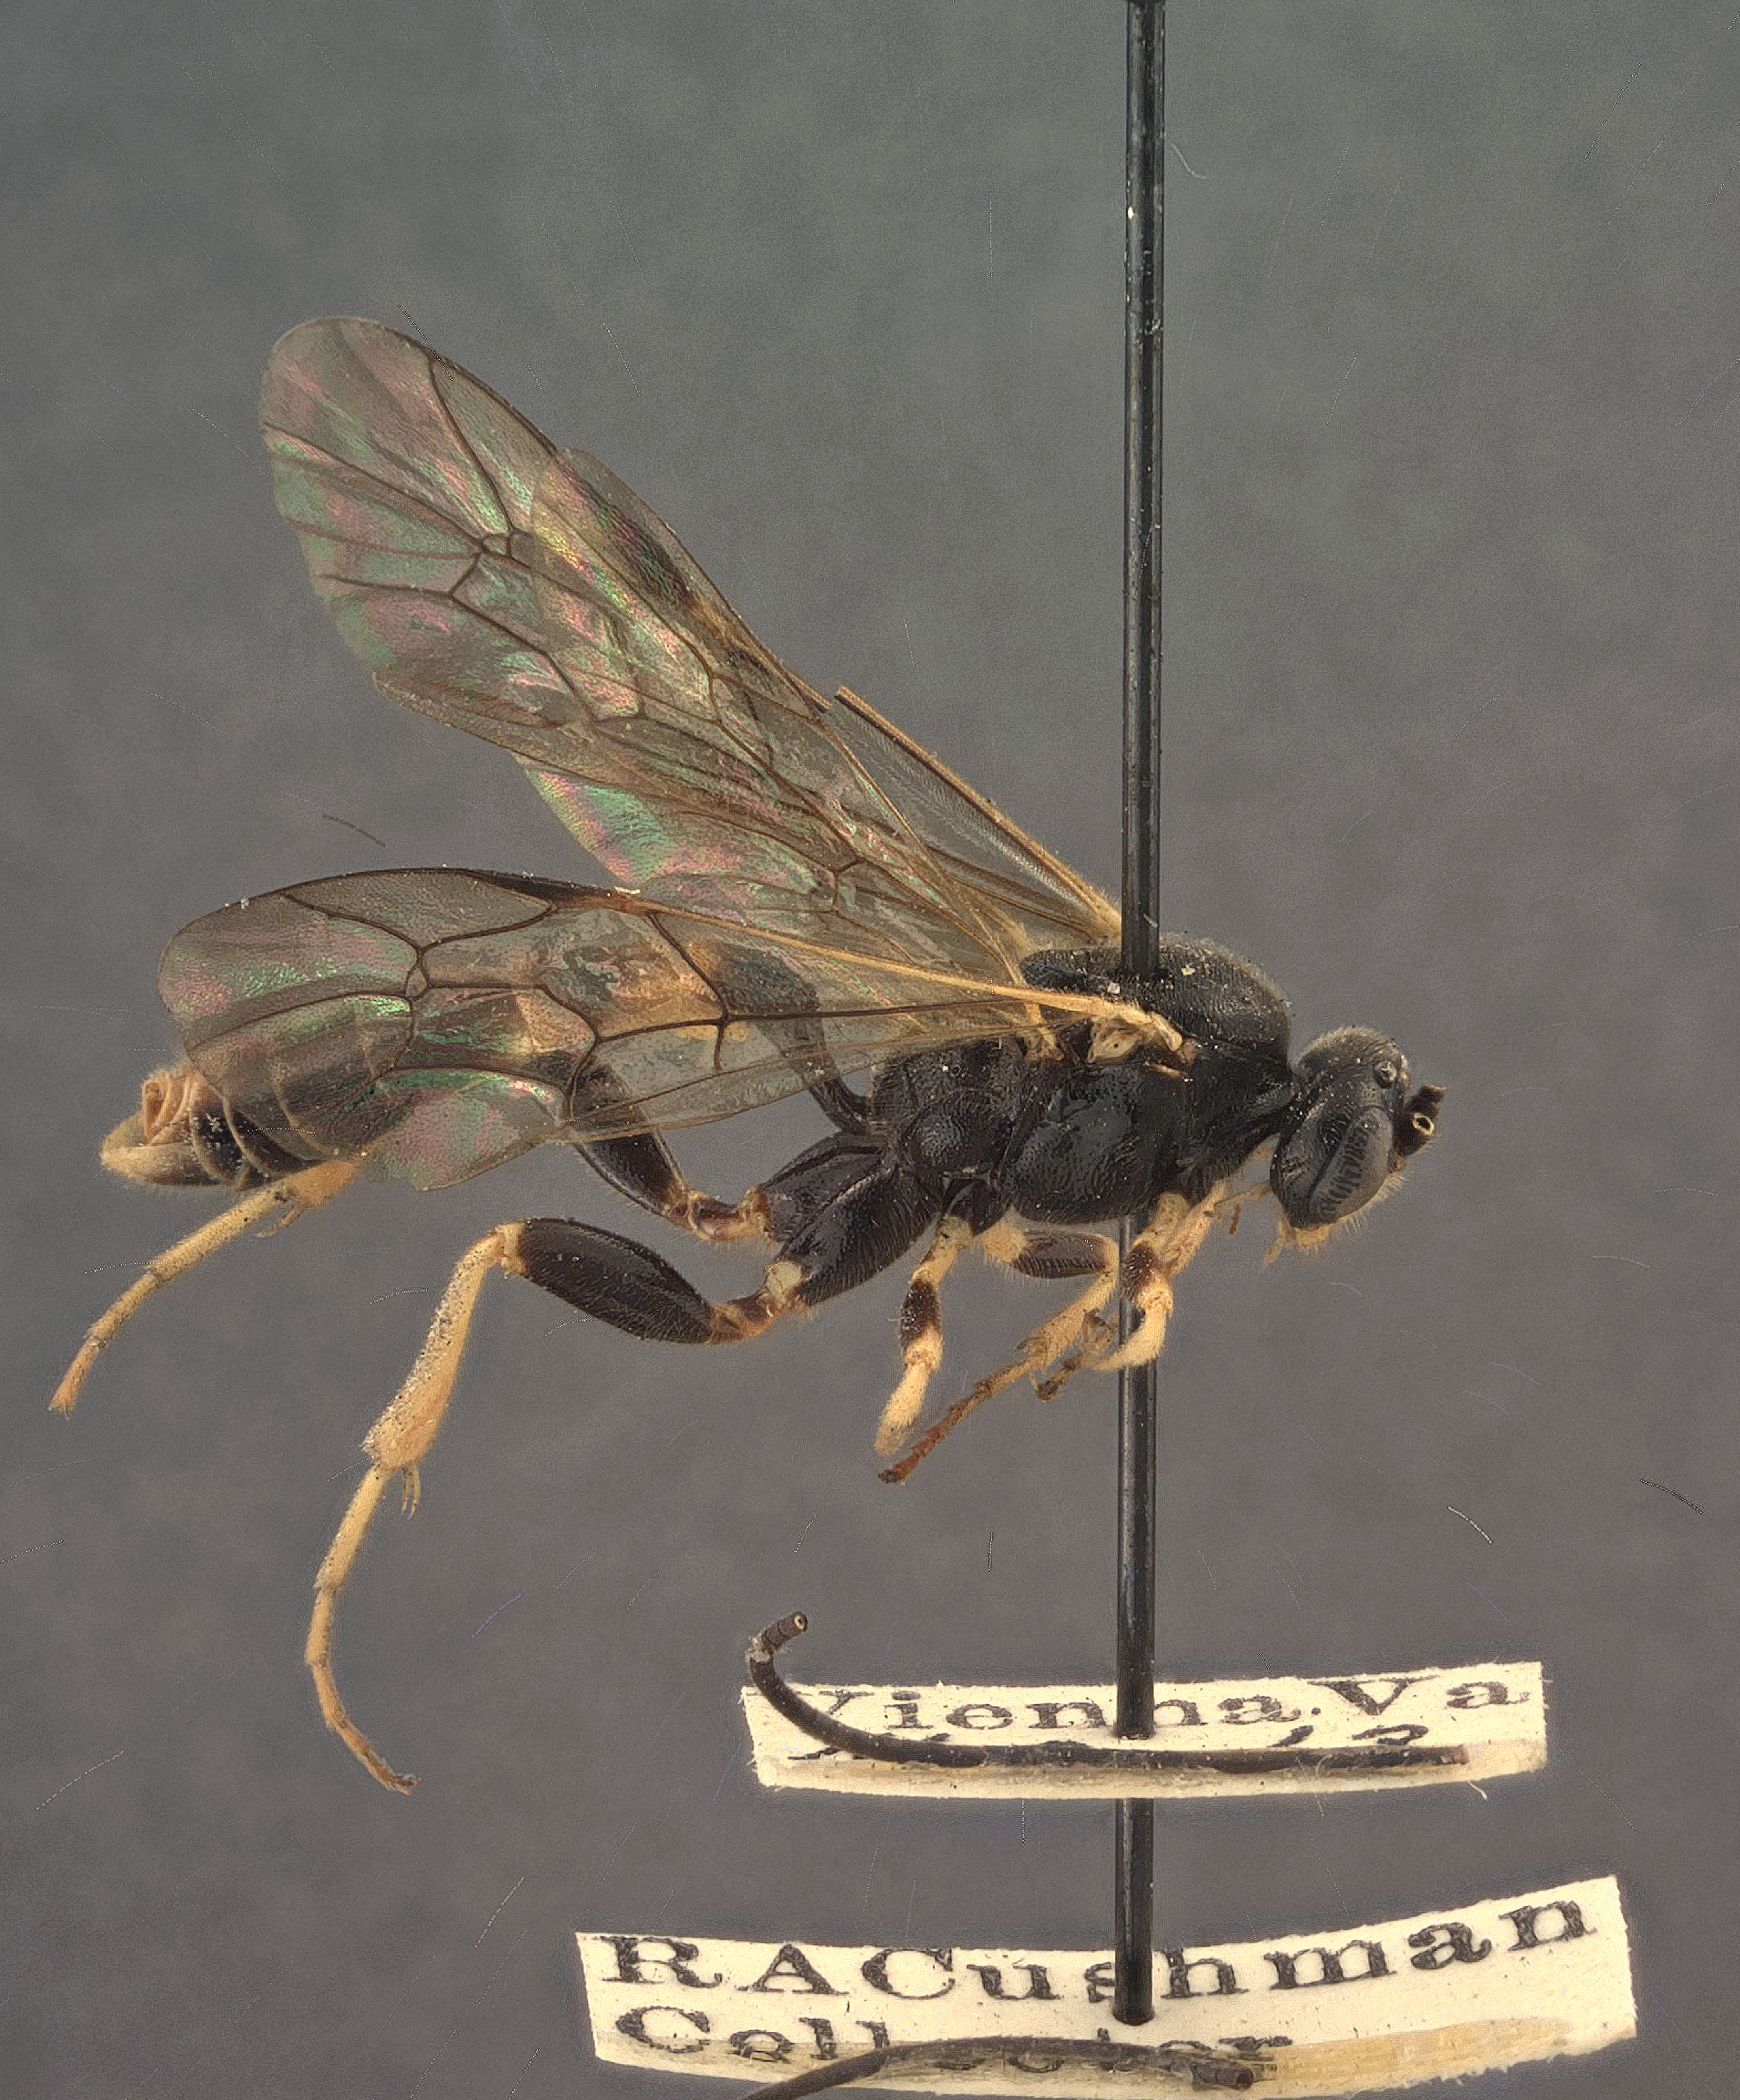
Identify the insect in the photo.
Notopygus virginiensis
